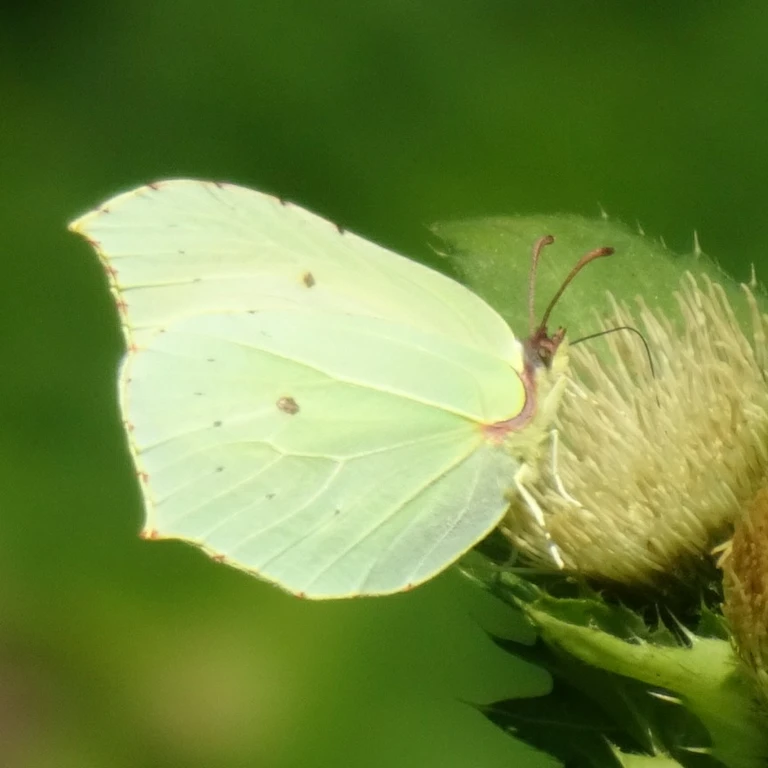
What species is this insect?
Gonepteryx rhamni
